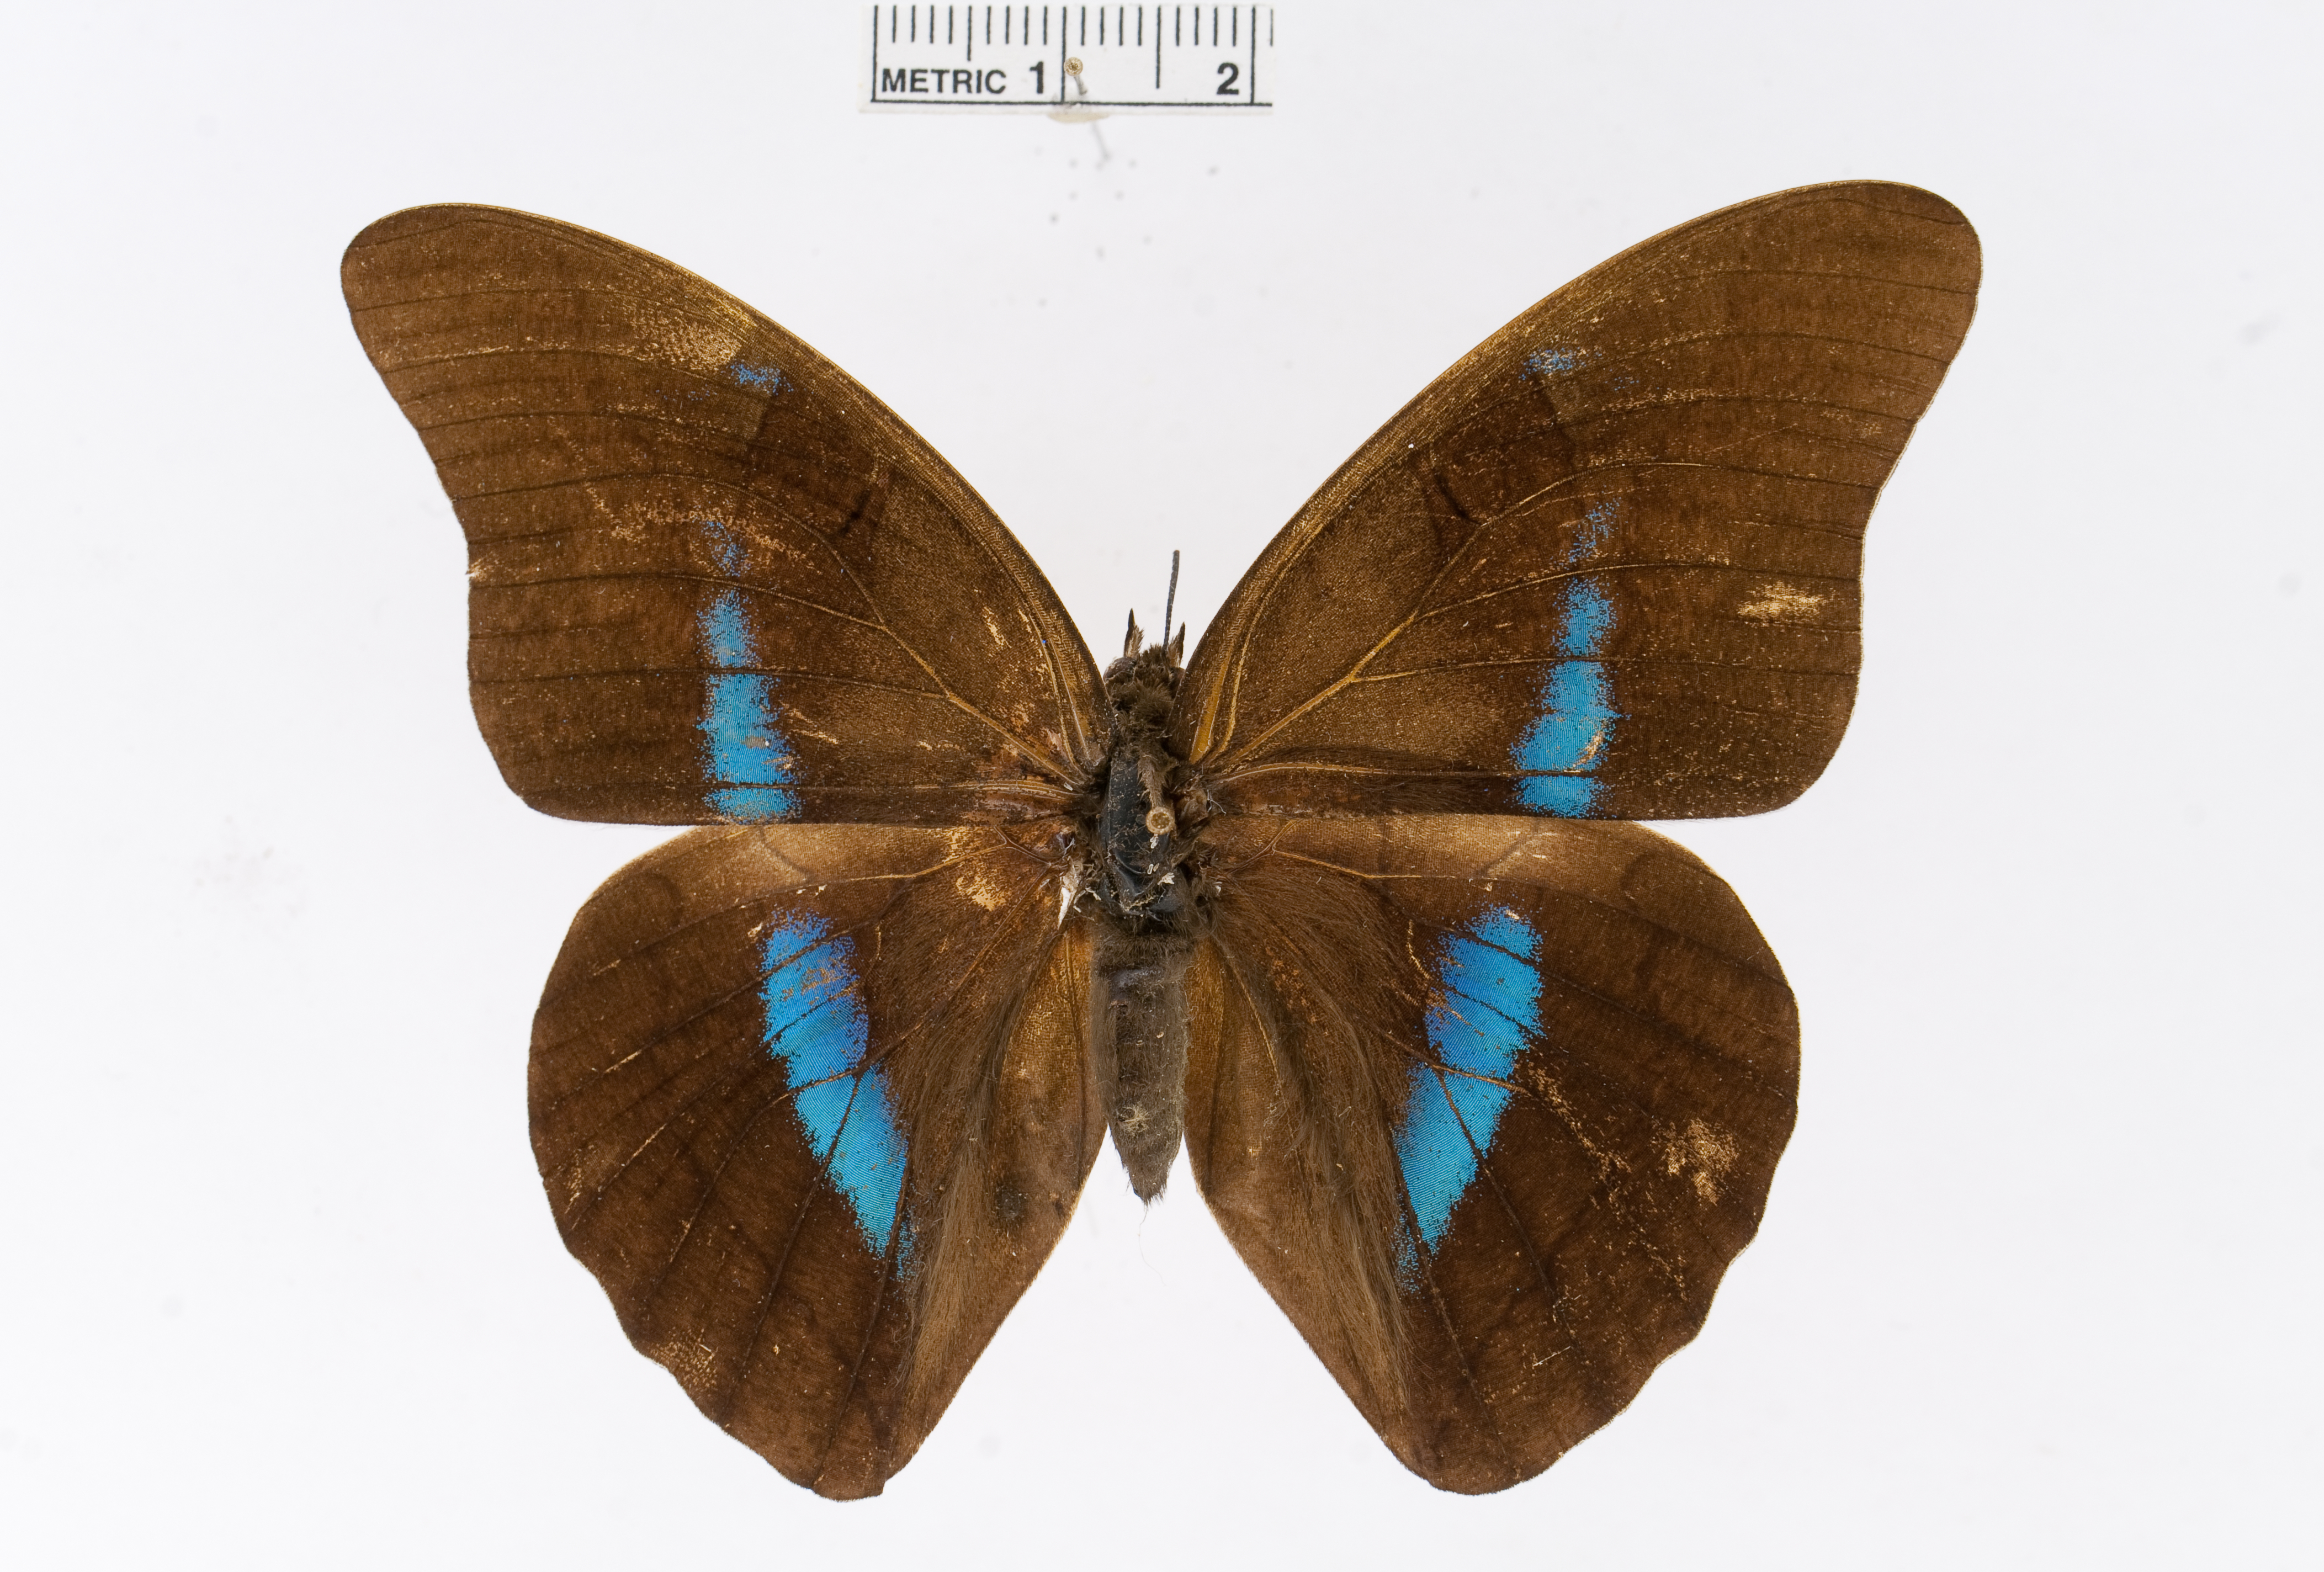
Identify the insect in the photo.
Archaeoprepona chalciope
